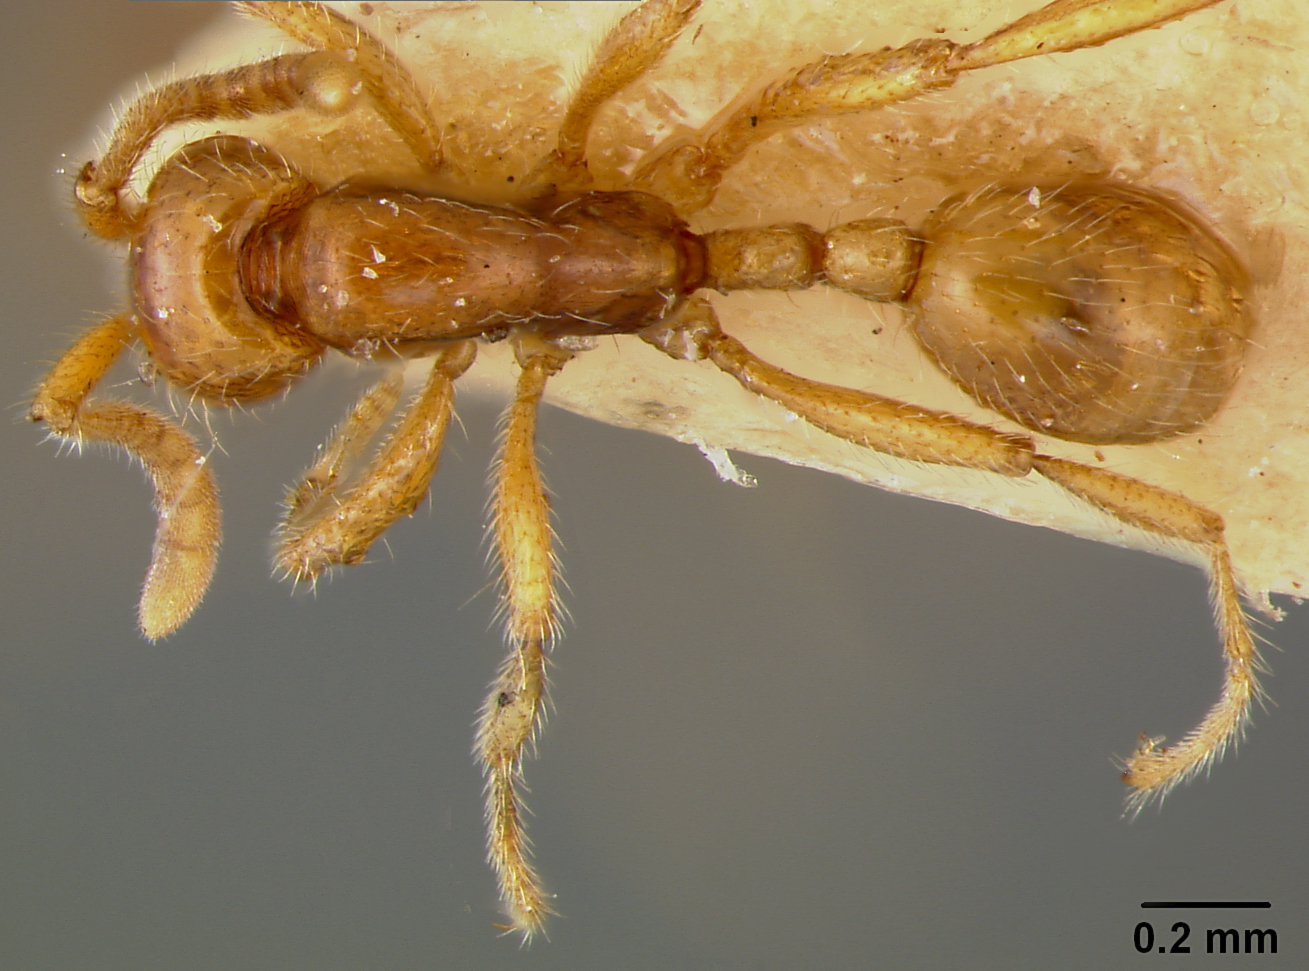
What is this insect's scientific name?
Eciton postangustatum
